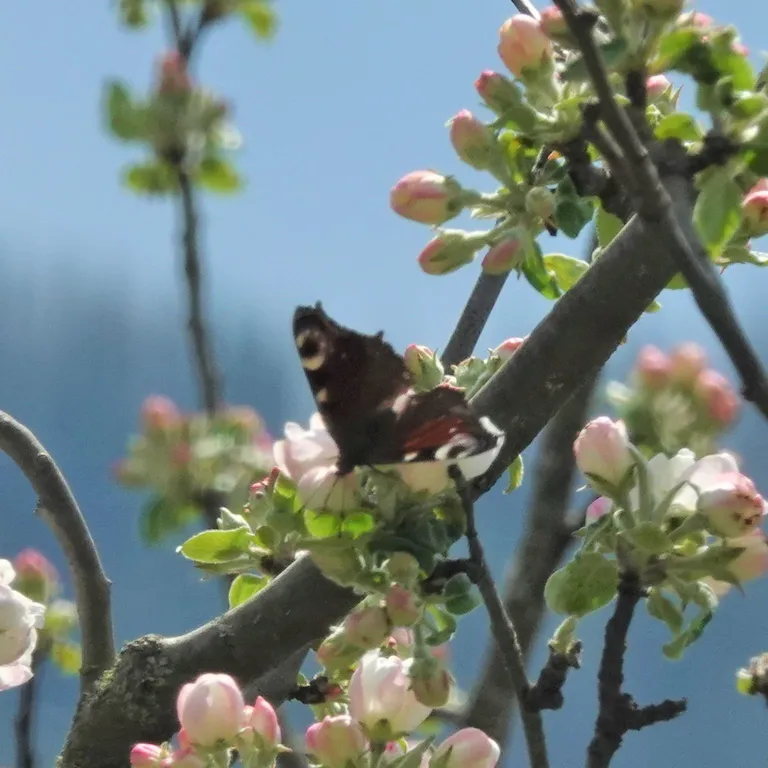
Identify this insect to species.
Aglais io
